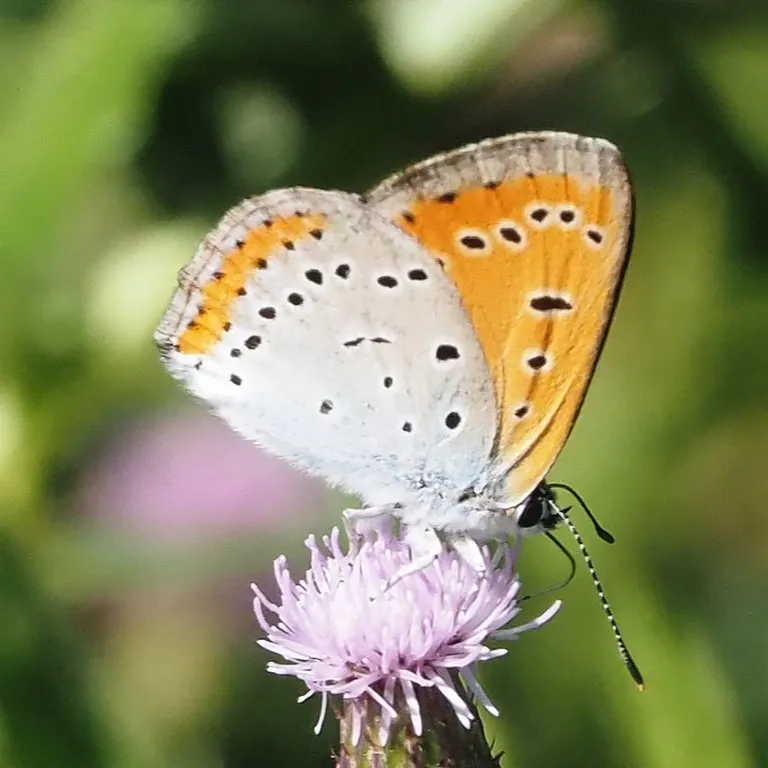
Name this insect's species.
Lycaena dispar
